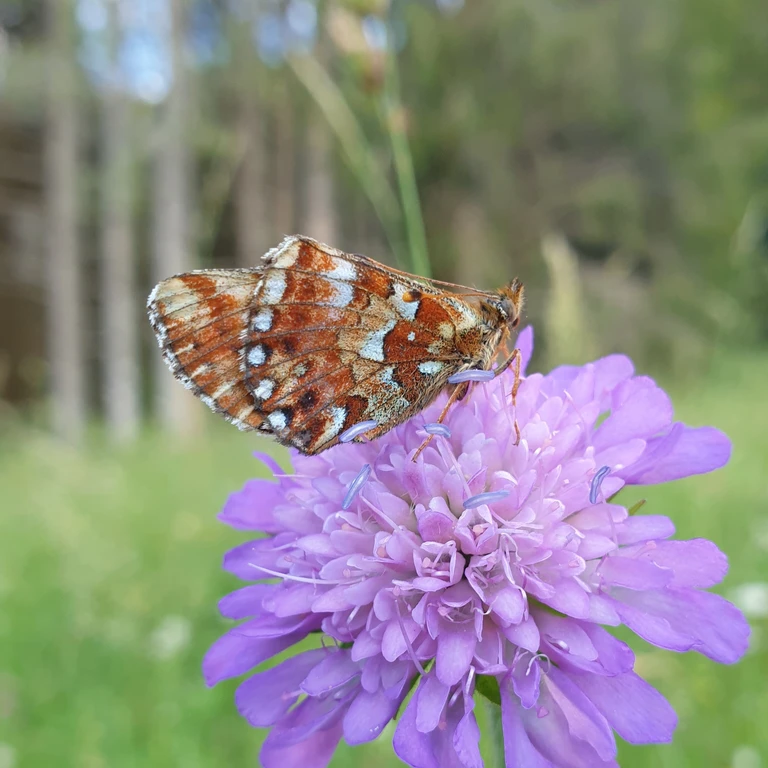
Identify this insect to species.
Boloria aquilonaris
